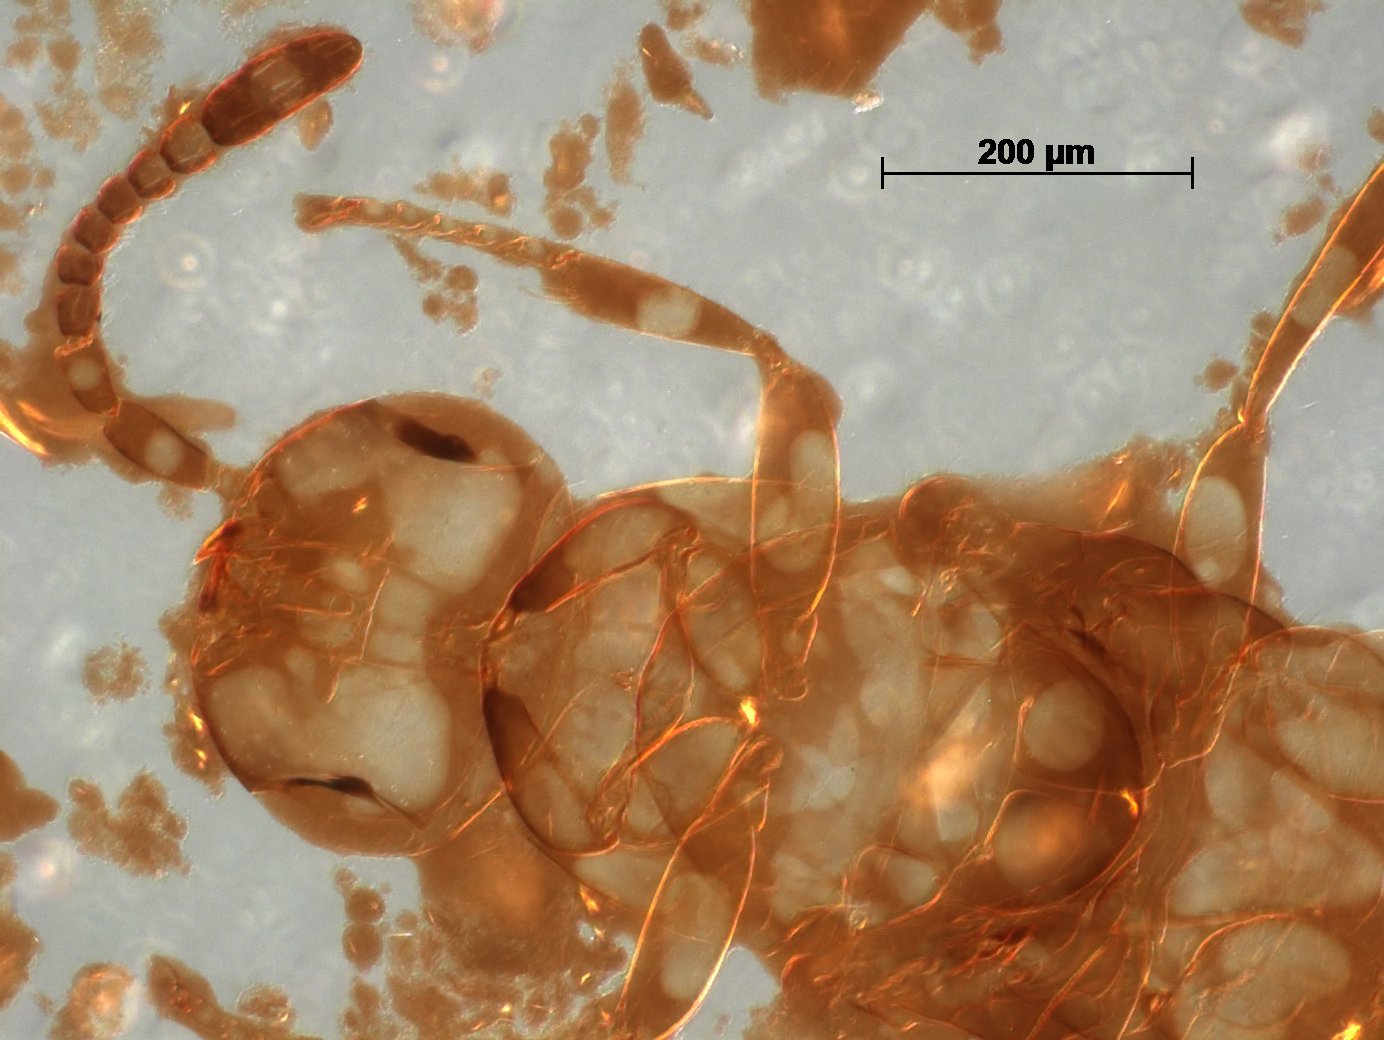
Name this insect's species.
Scelioencyrtus mymaricoides
